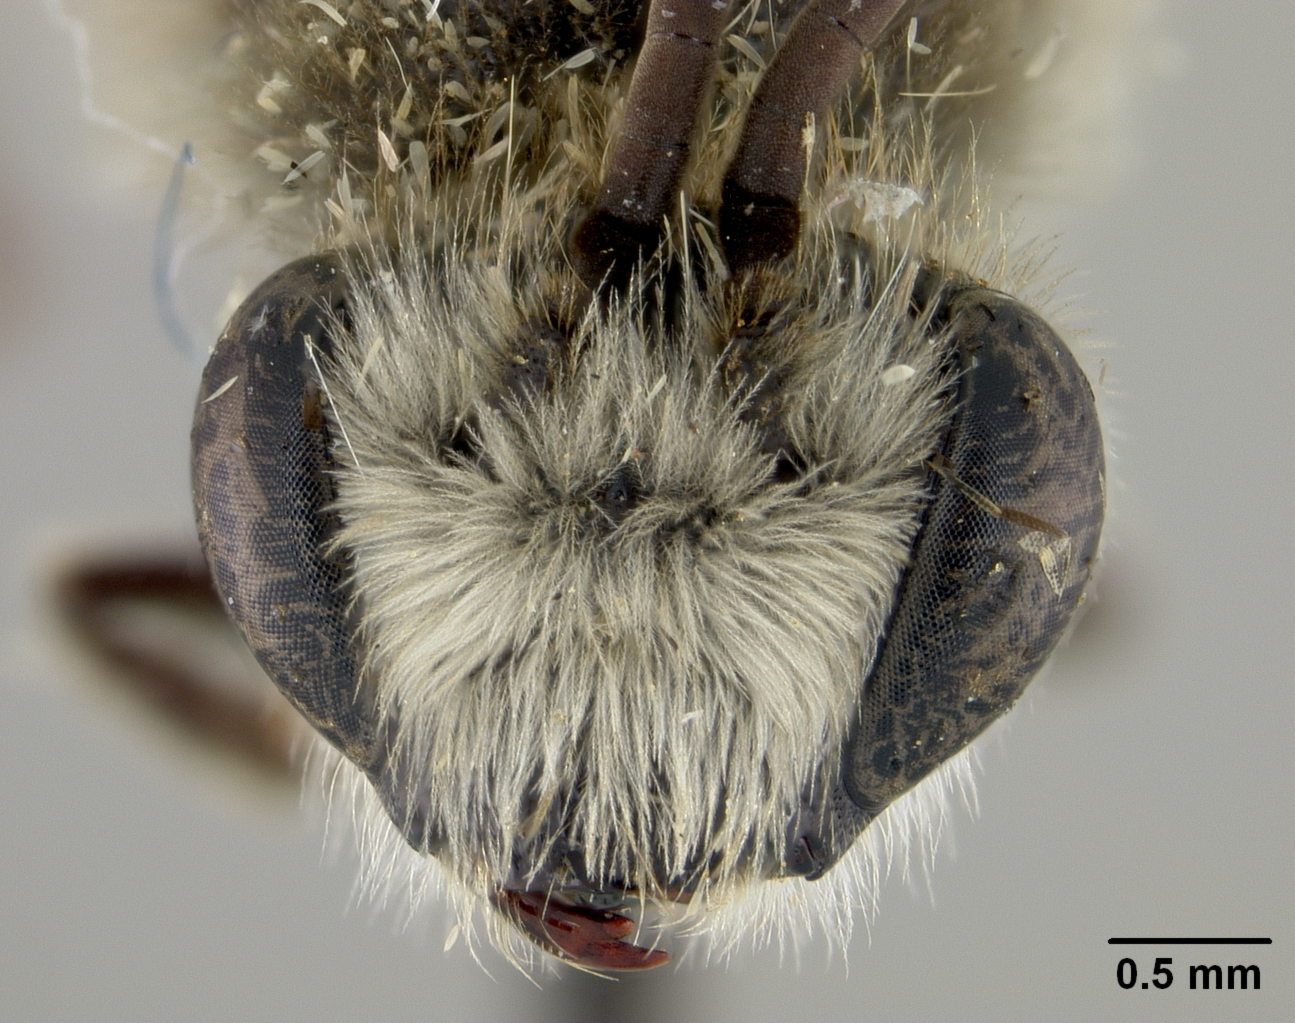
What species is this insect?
Colletes ventraliformis
